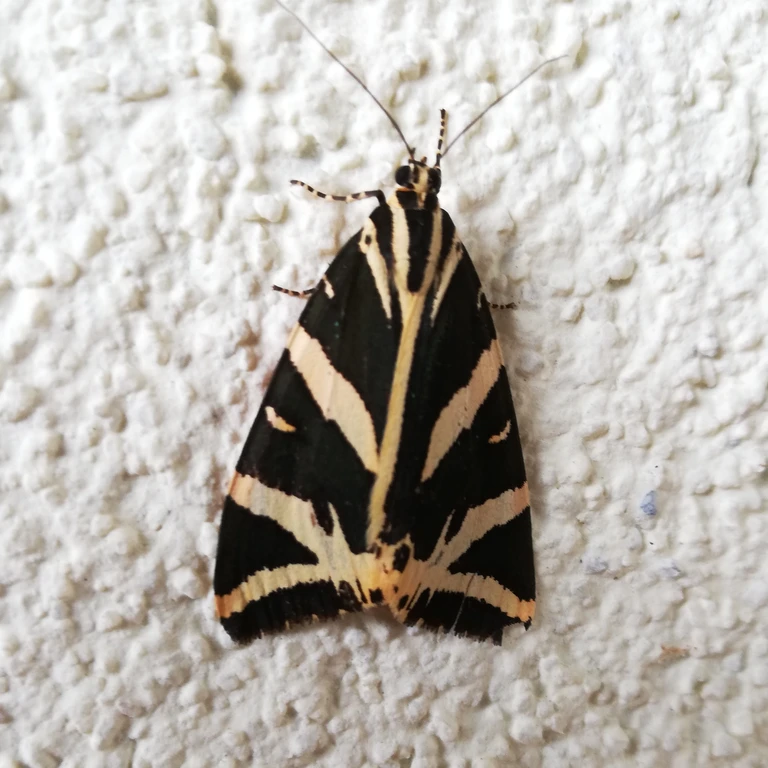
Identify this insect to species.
Euplagia quadripunctaria
